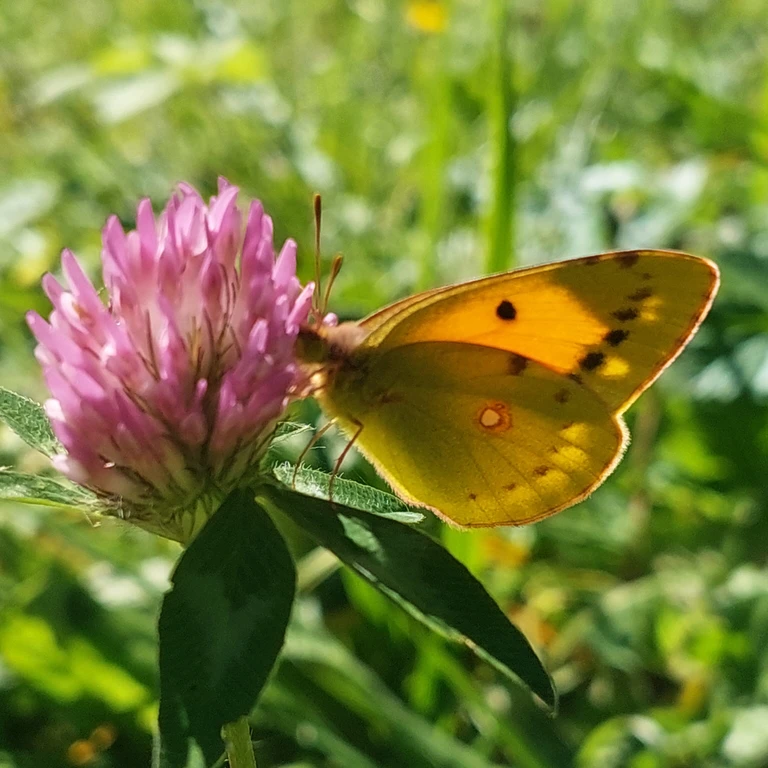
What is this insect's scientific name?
Colias croceus
